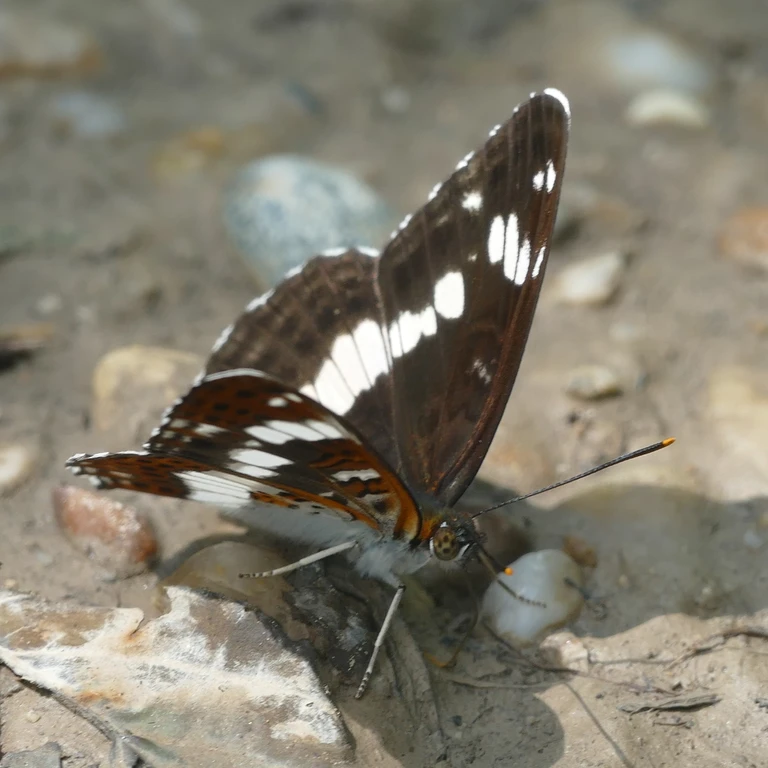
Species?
Limenitis camilla (also Ladoga camilla)
